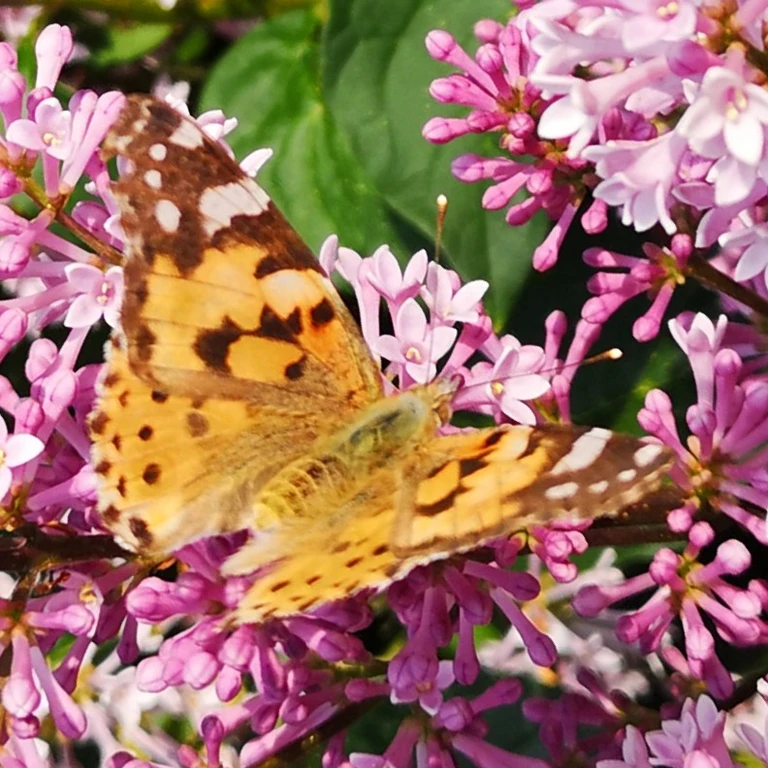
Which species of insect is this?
Vanessa cardui
